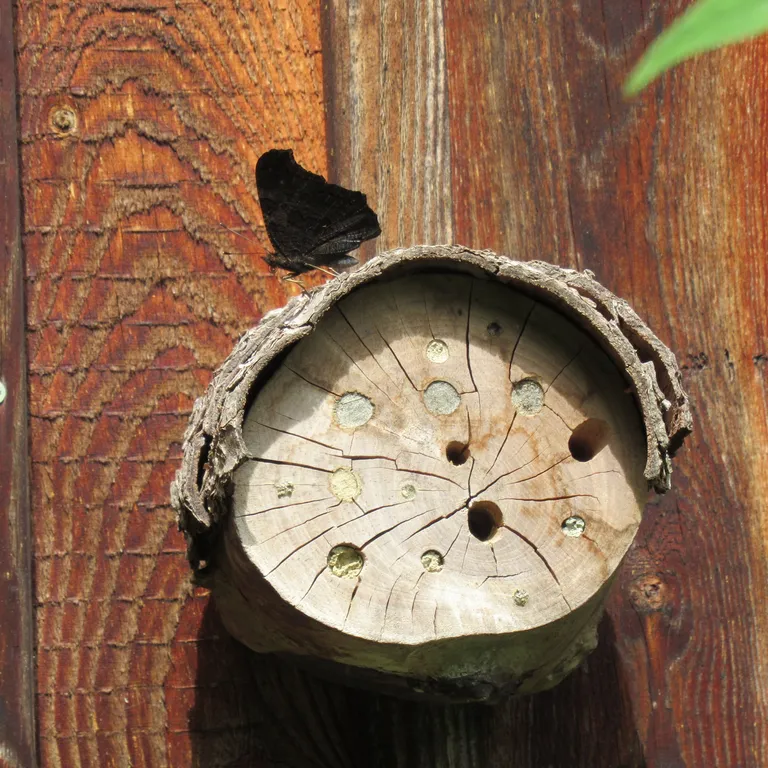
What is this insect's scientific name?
Aglais io
